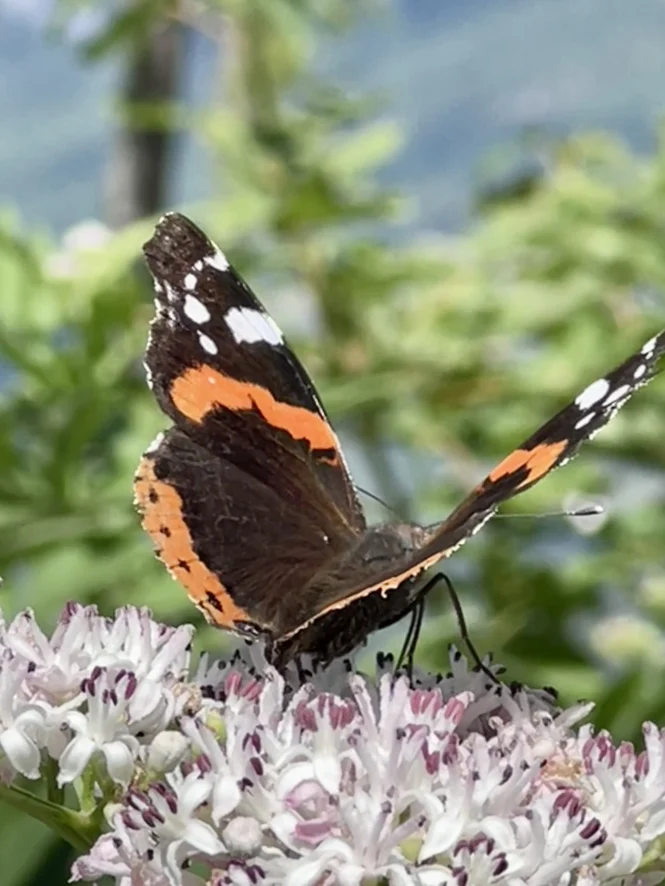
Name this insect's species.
Vanessa atalanta
